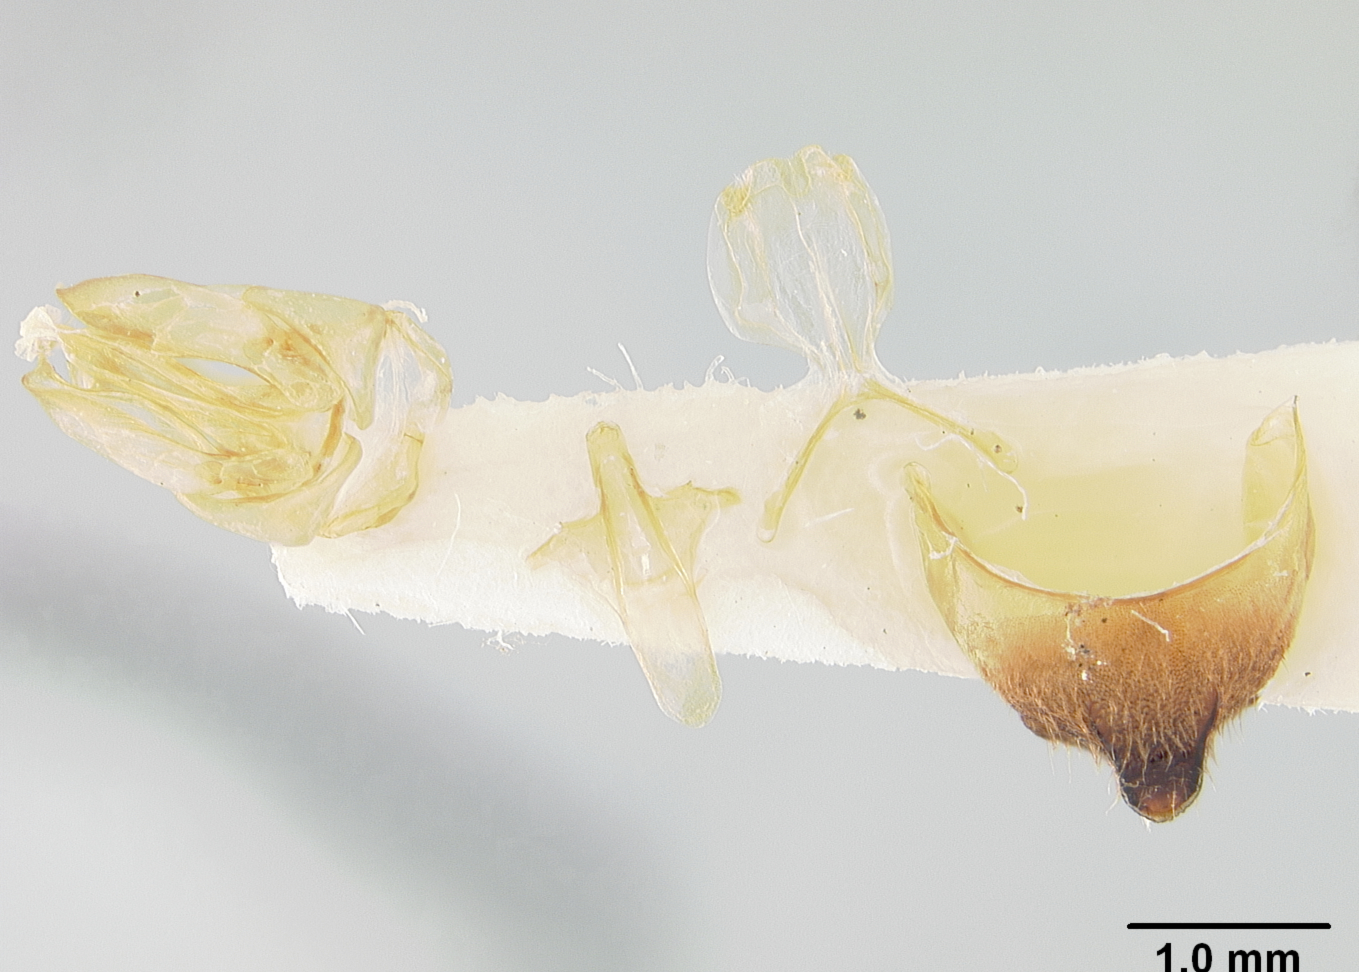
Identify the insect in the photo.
Triepeolus sublunatus
